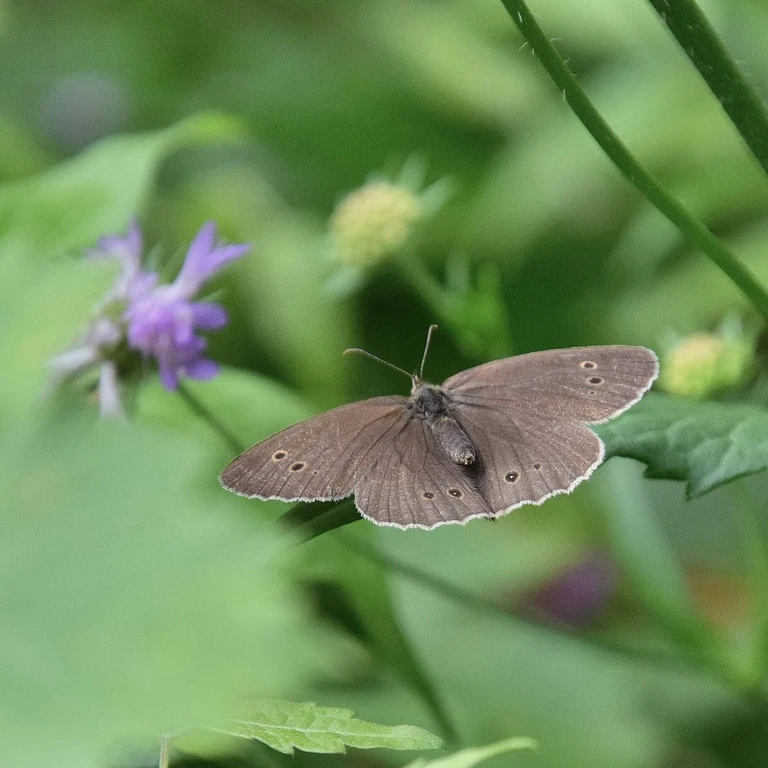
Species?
Aphantopus hyperantus
